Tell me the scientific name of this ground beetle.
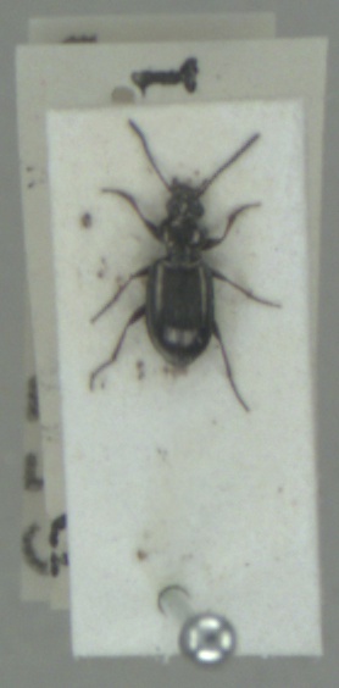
Bembidion properans
